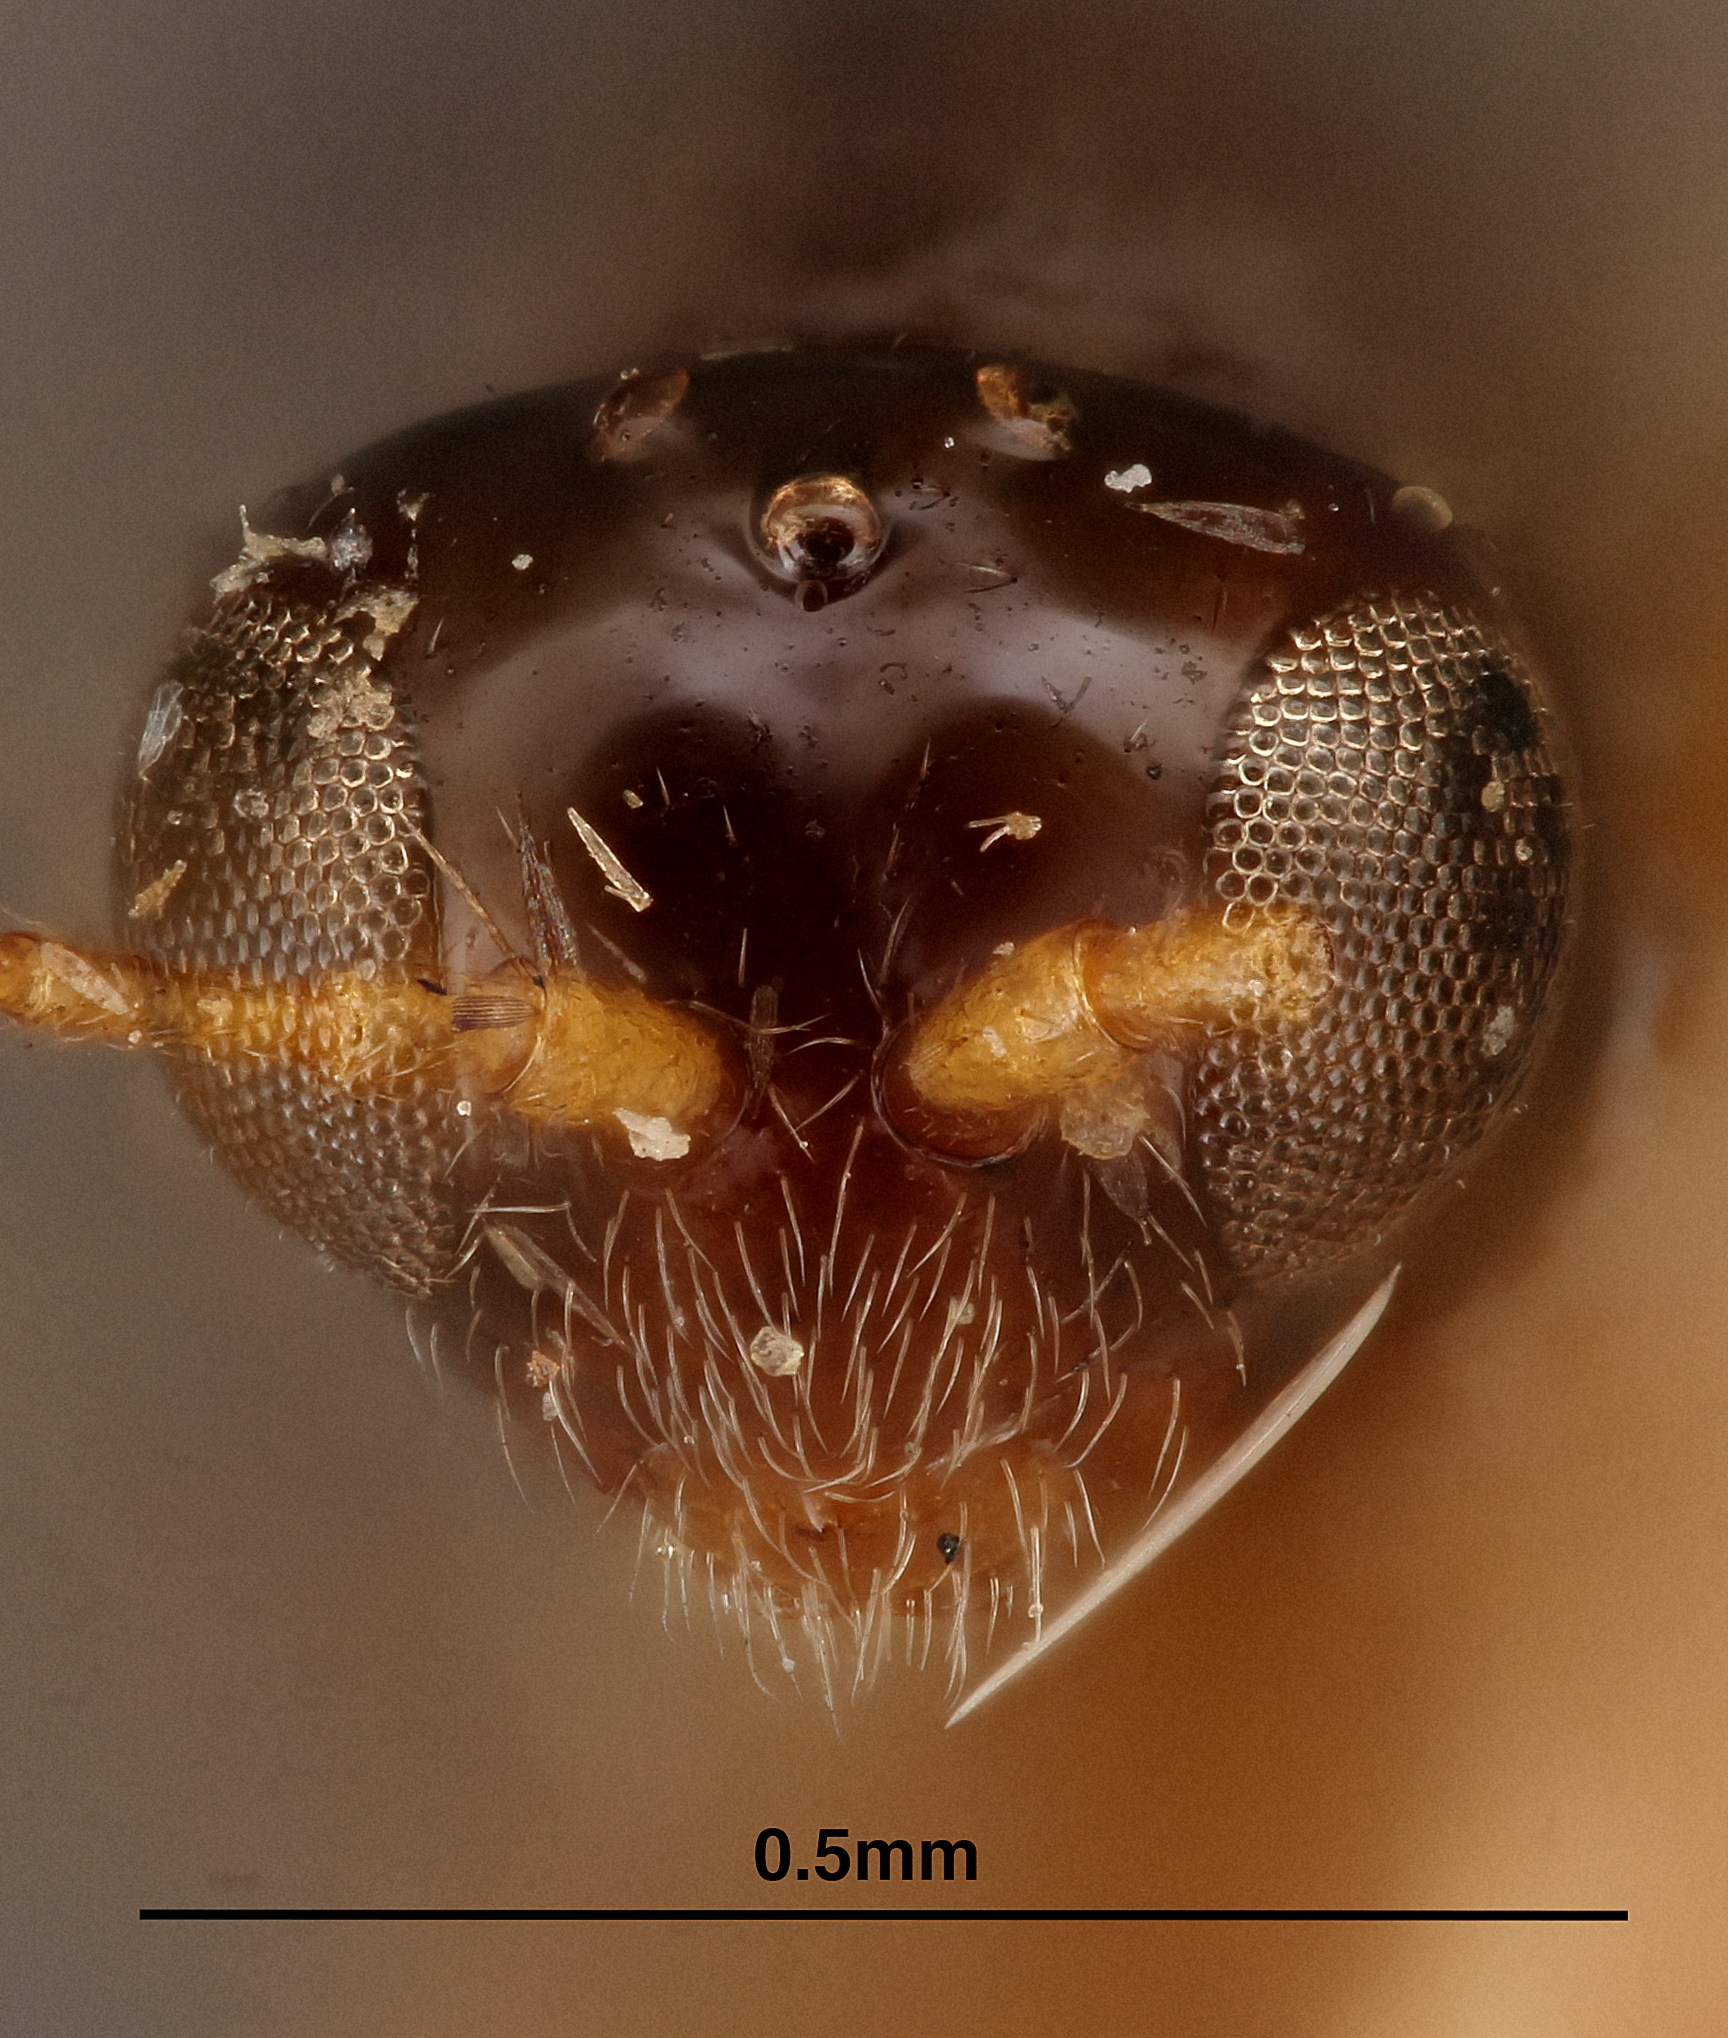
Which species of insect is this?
Dylita bicolor
